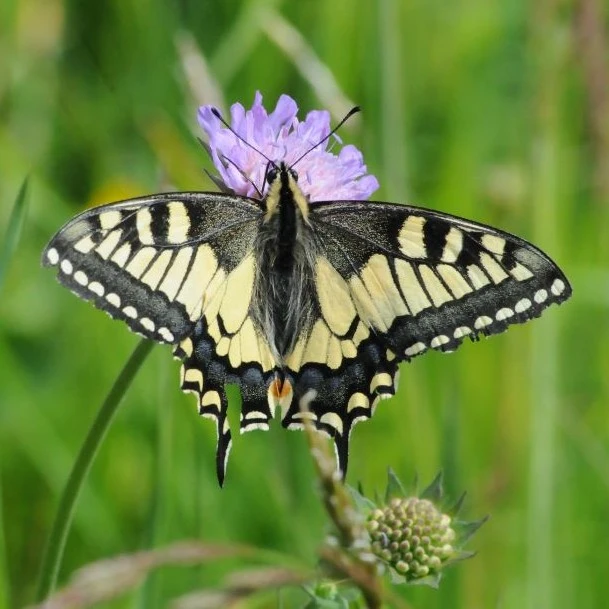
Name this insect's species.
Papilio machaon
